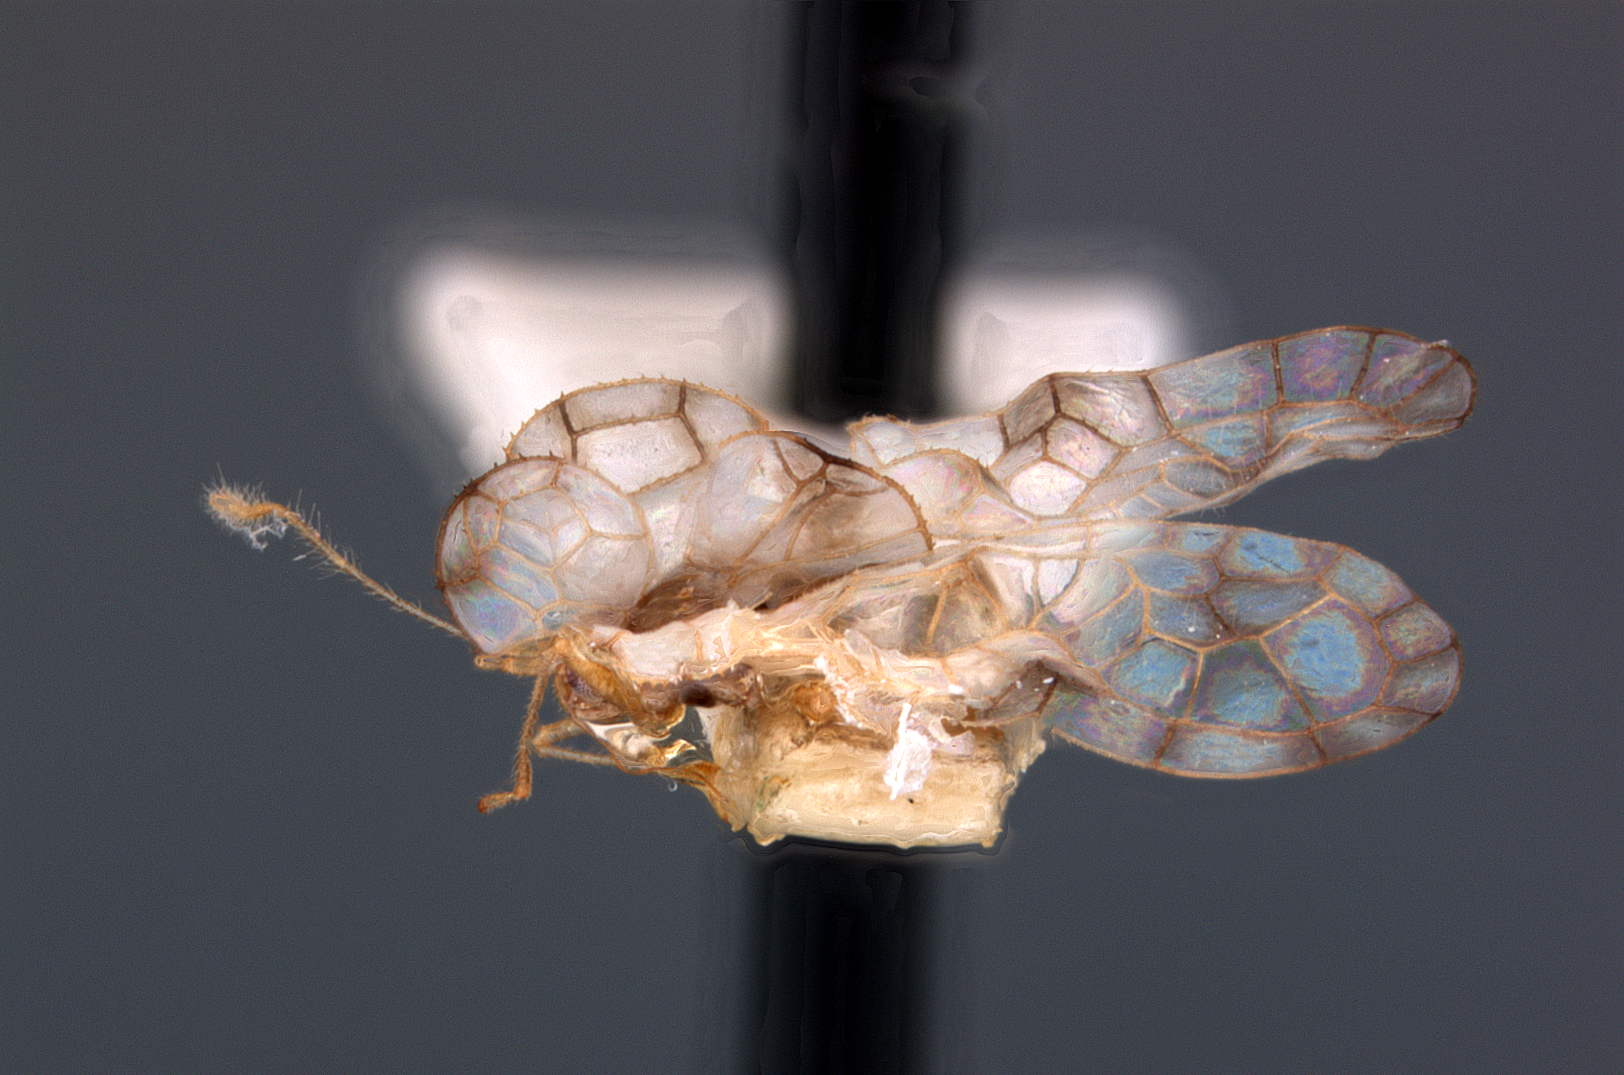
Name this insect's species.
Dulinius kraussi
